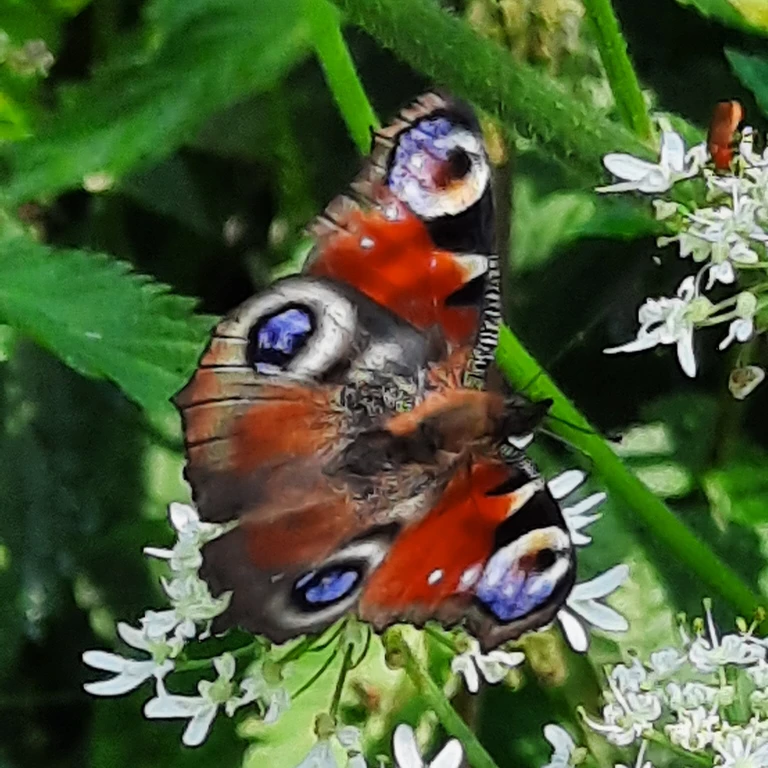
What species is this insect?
Aglais io
